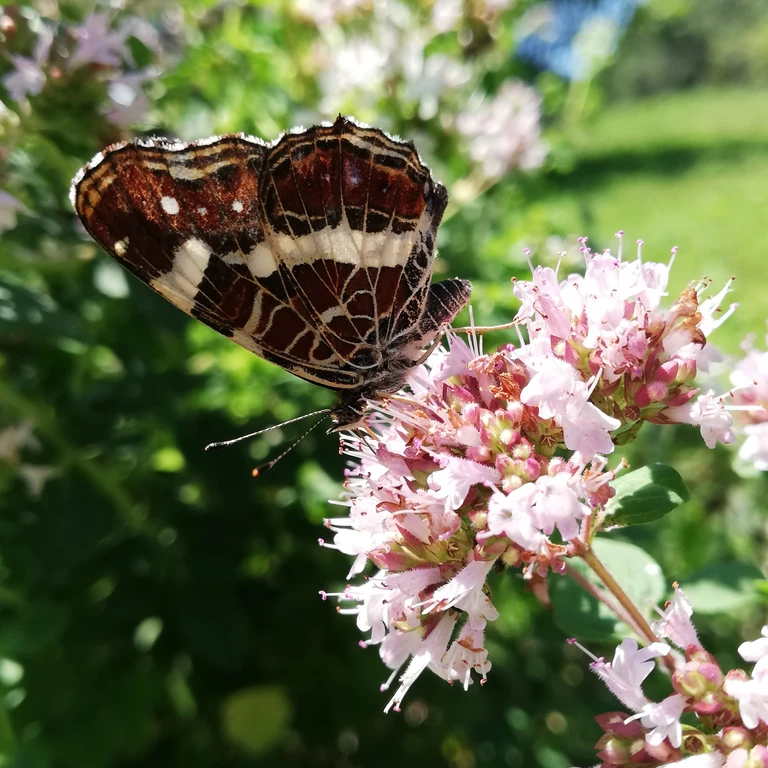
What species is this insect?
Araschnia levana
